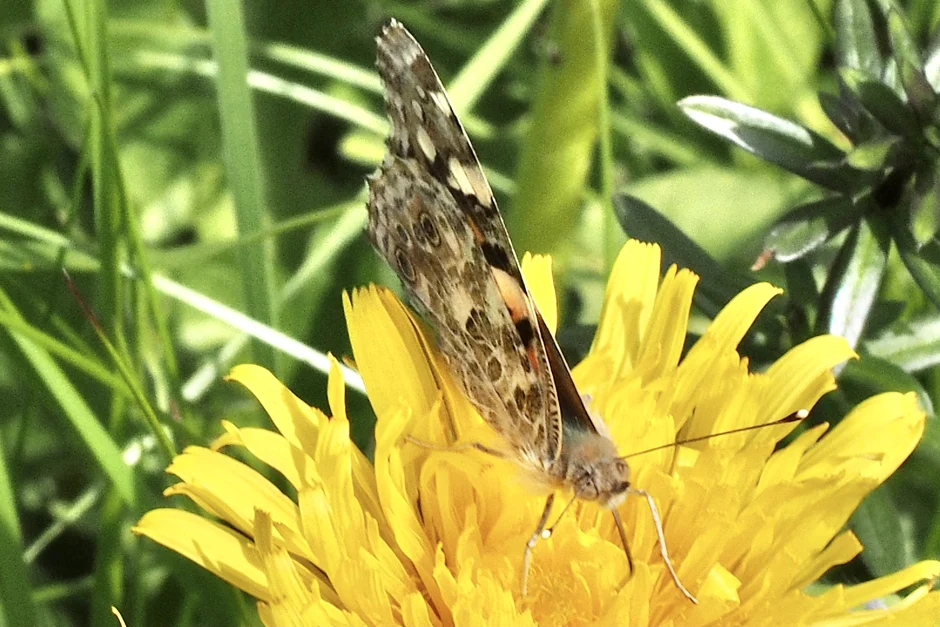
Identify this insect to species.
Vanessa cardui
